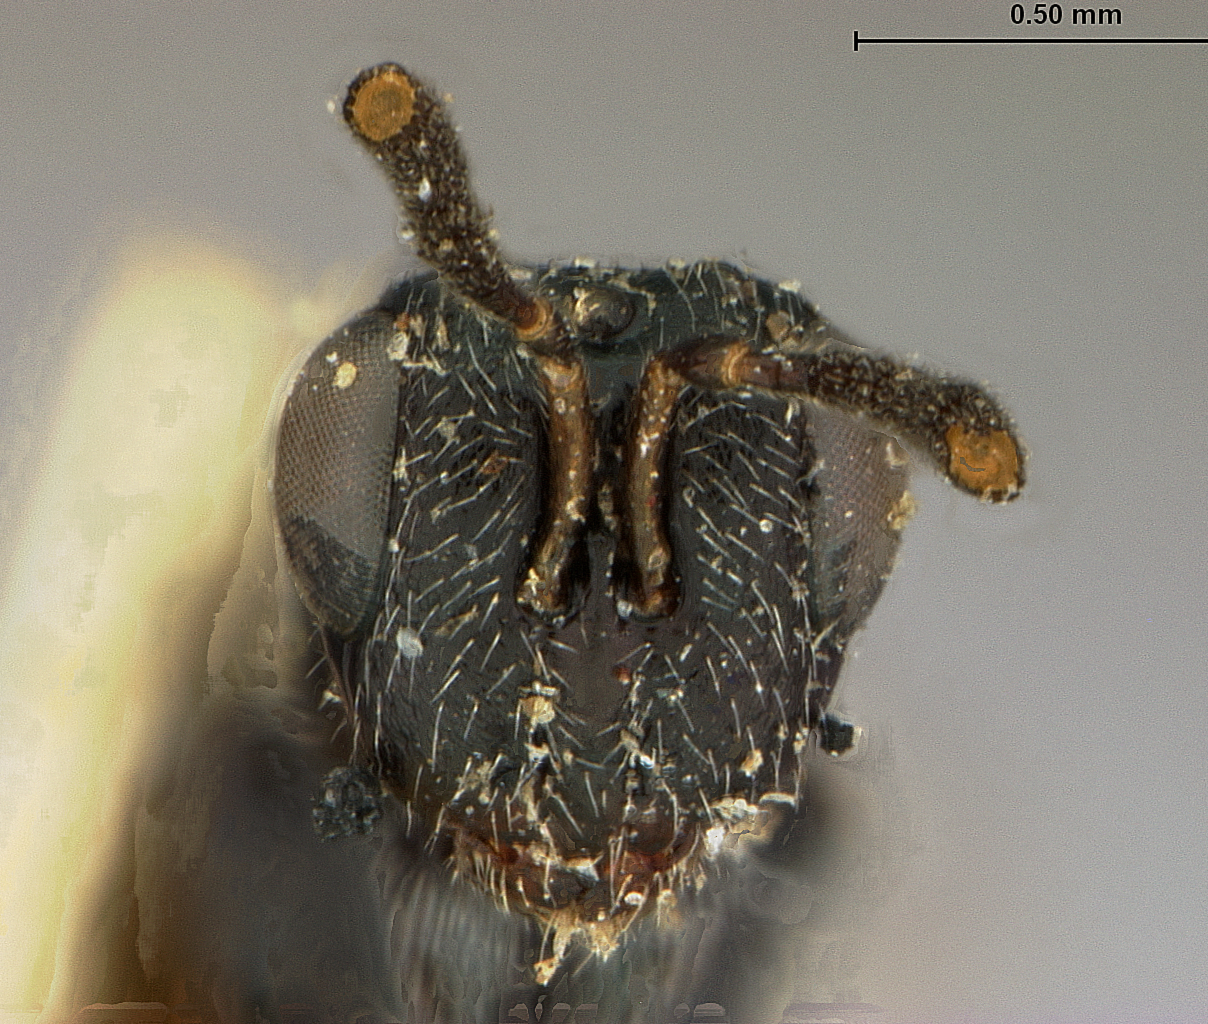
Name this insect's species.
Rileya oecanthi
